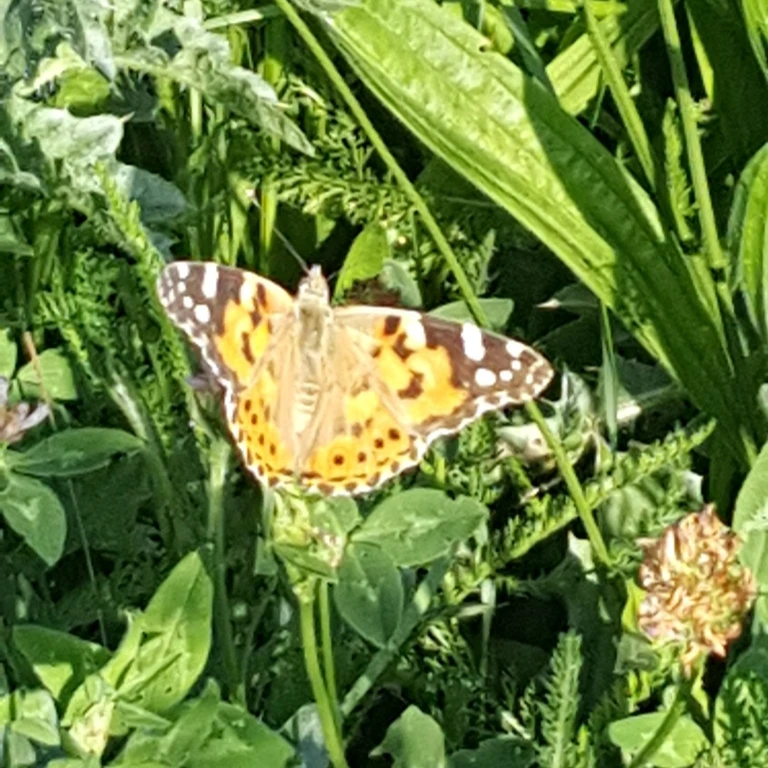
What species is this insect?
Vanessa cardui
